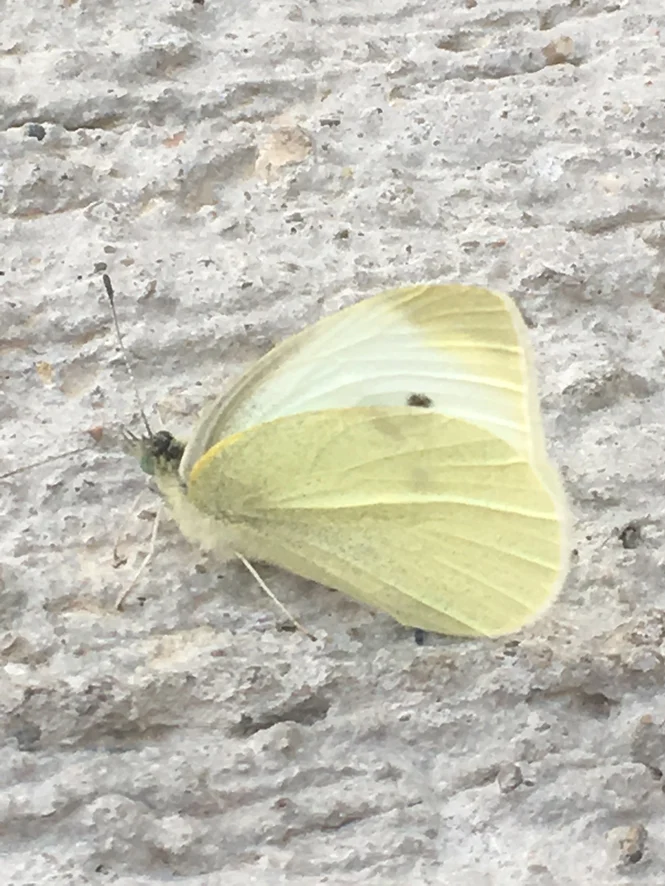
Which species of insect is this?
Pieris rapae
